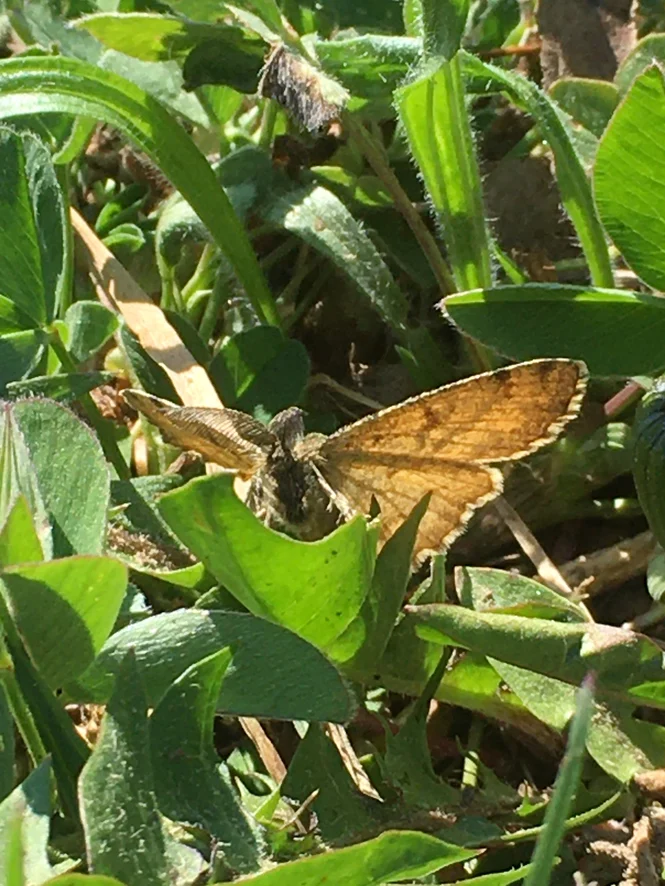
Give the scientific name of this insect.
Ematurga atomaria
